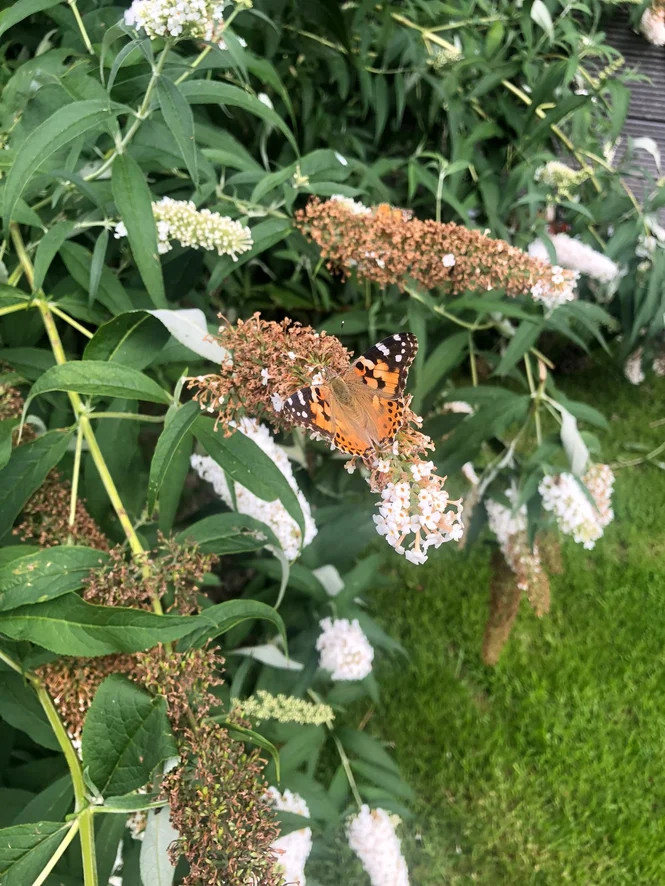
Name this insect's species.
Vanessa cardui
